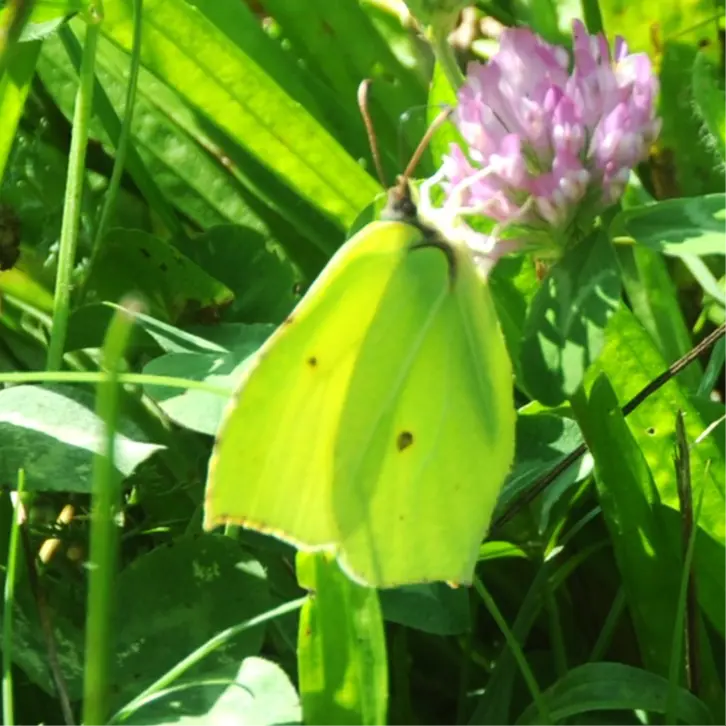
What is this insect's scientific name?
Gonepteryx rhamni
